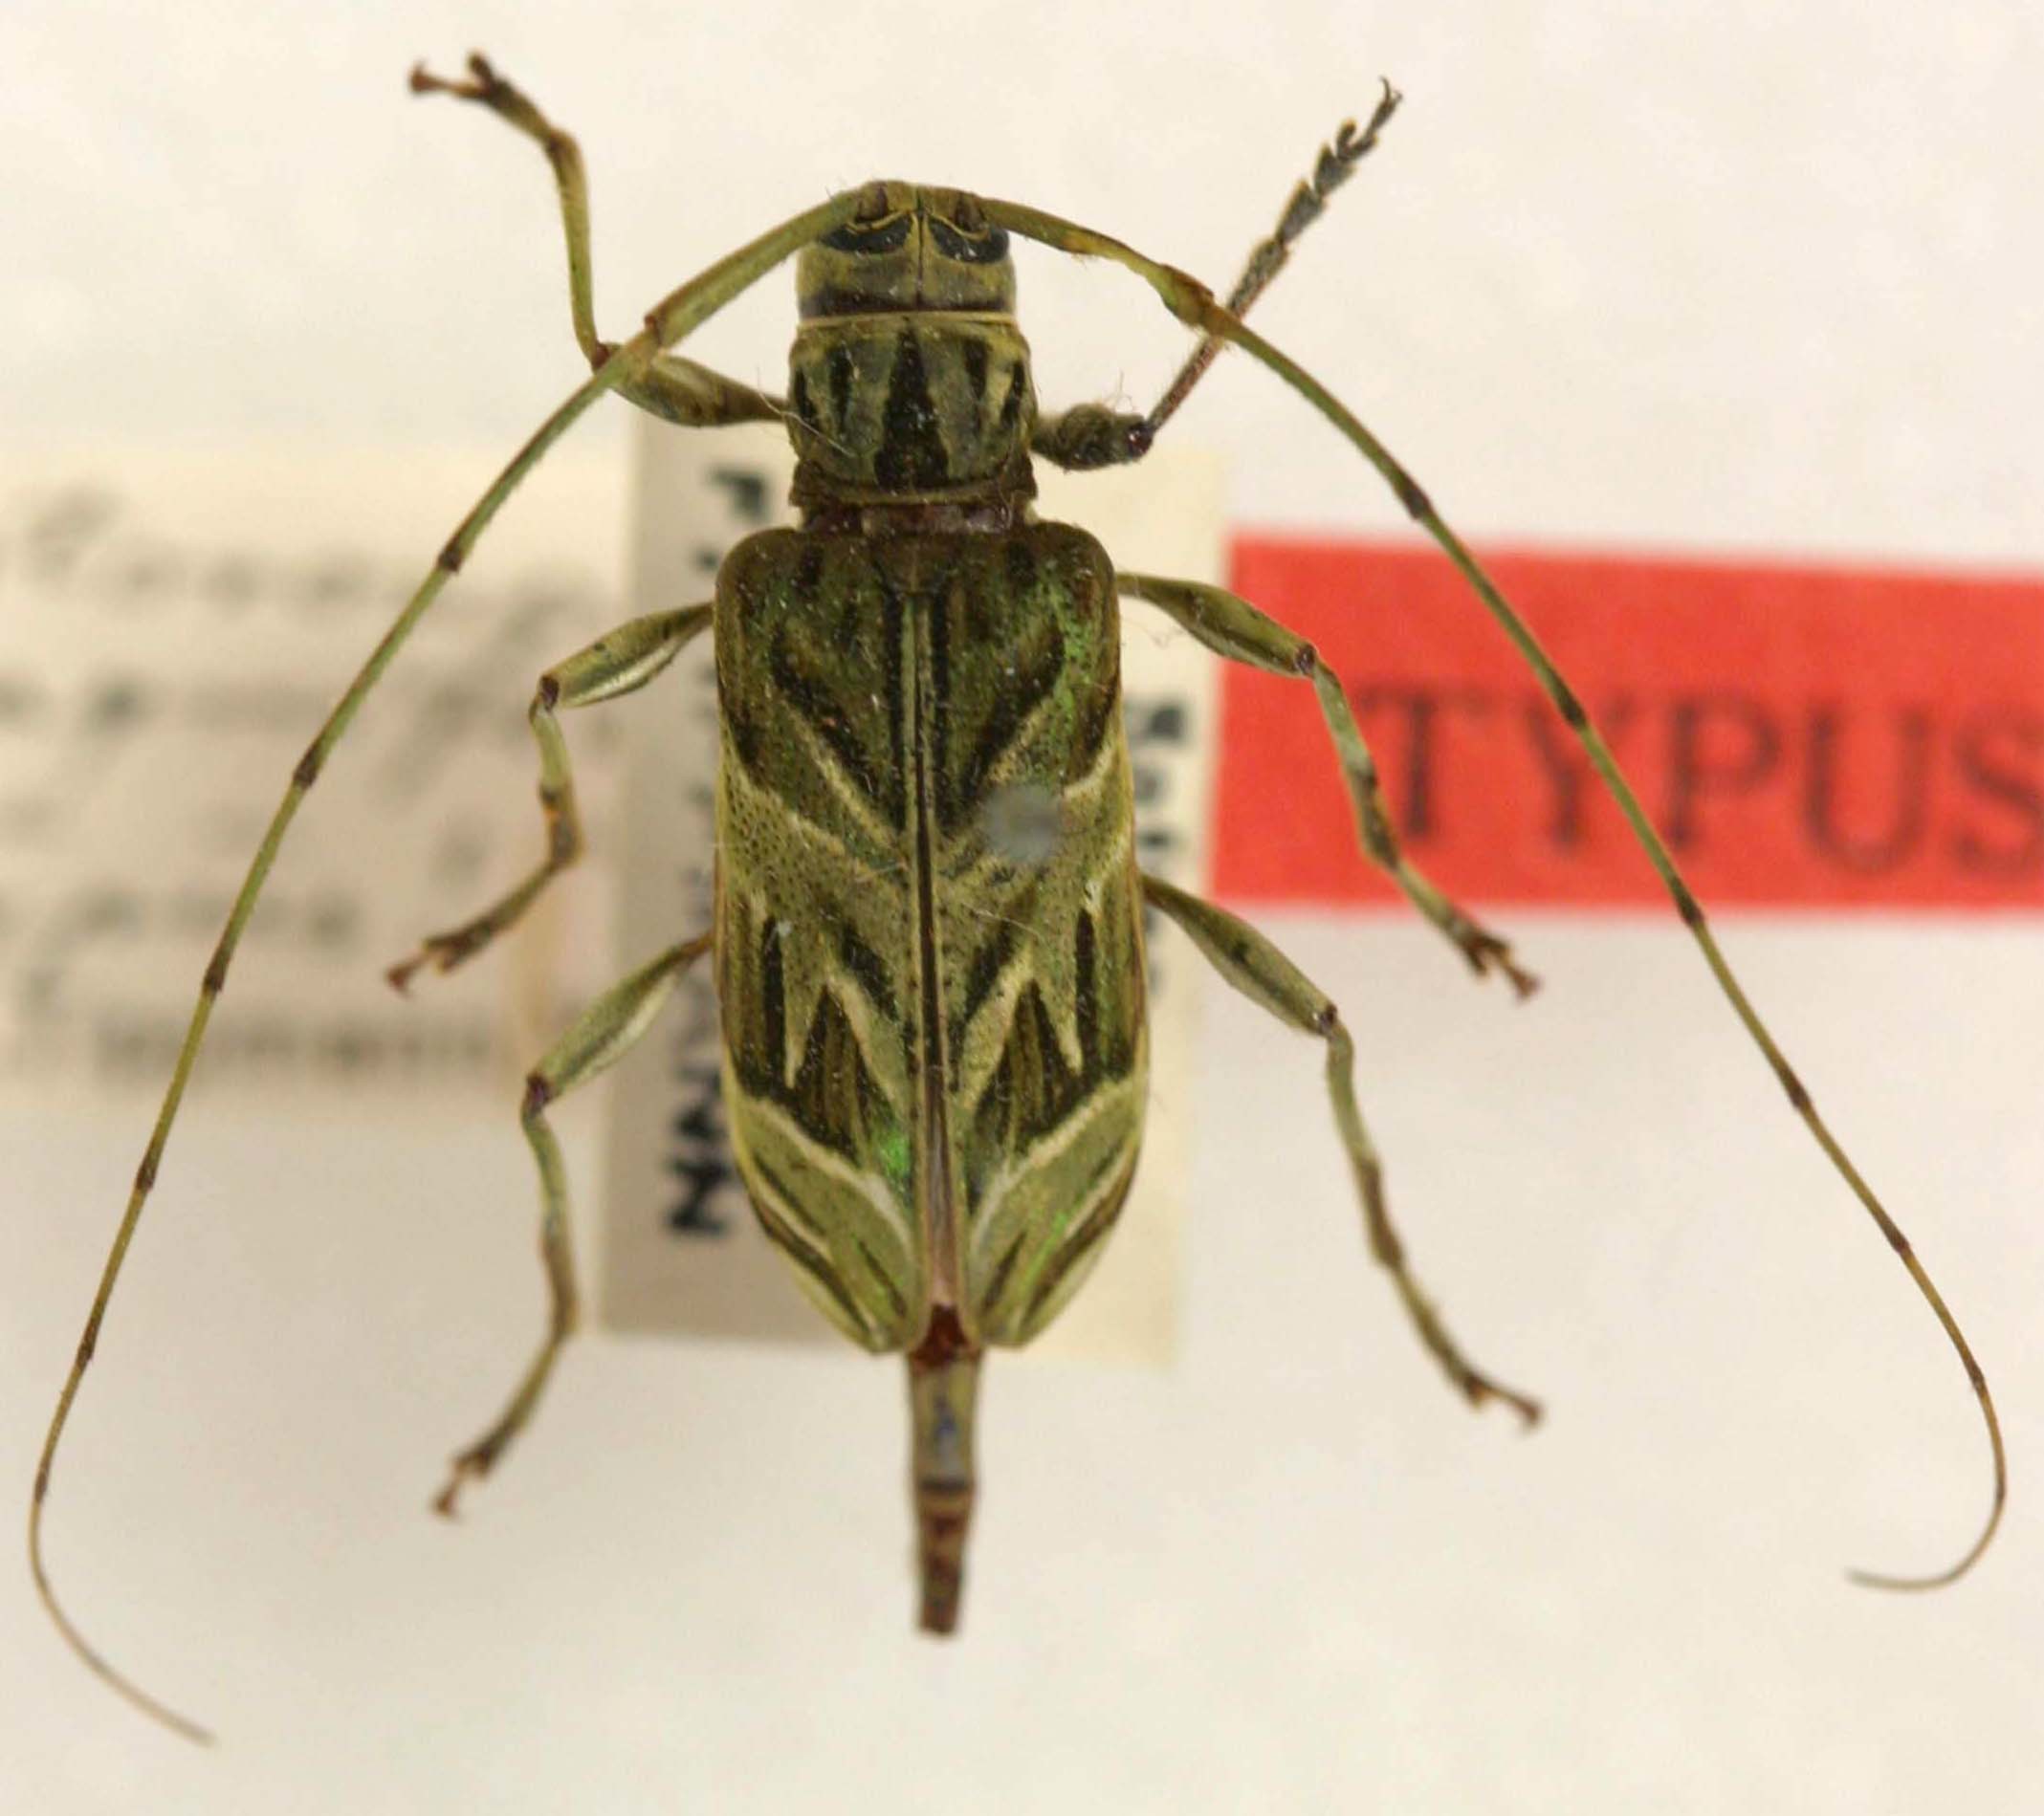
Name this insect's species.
Toronaeus magnificus (also Neotoronaeus magnificus)
